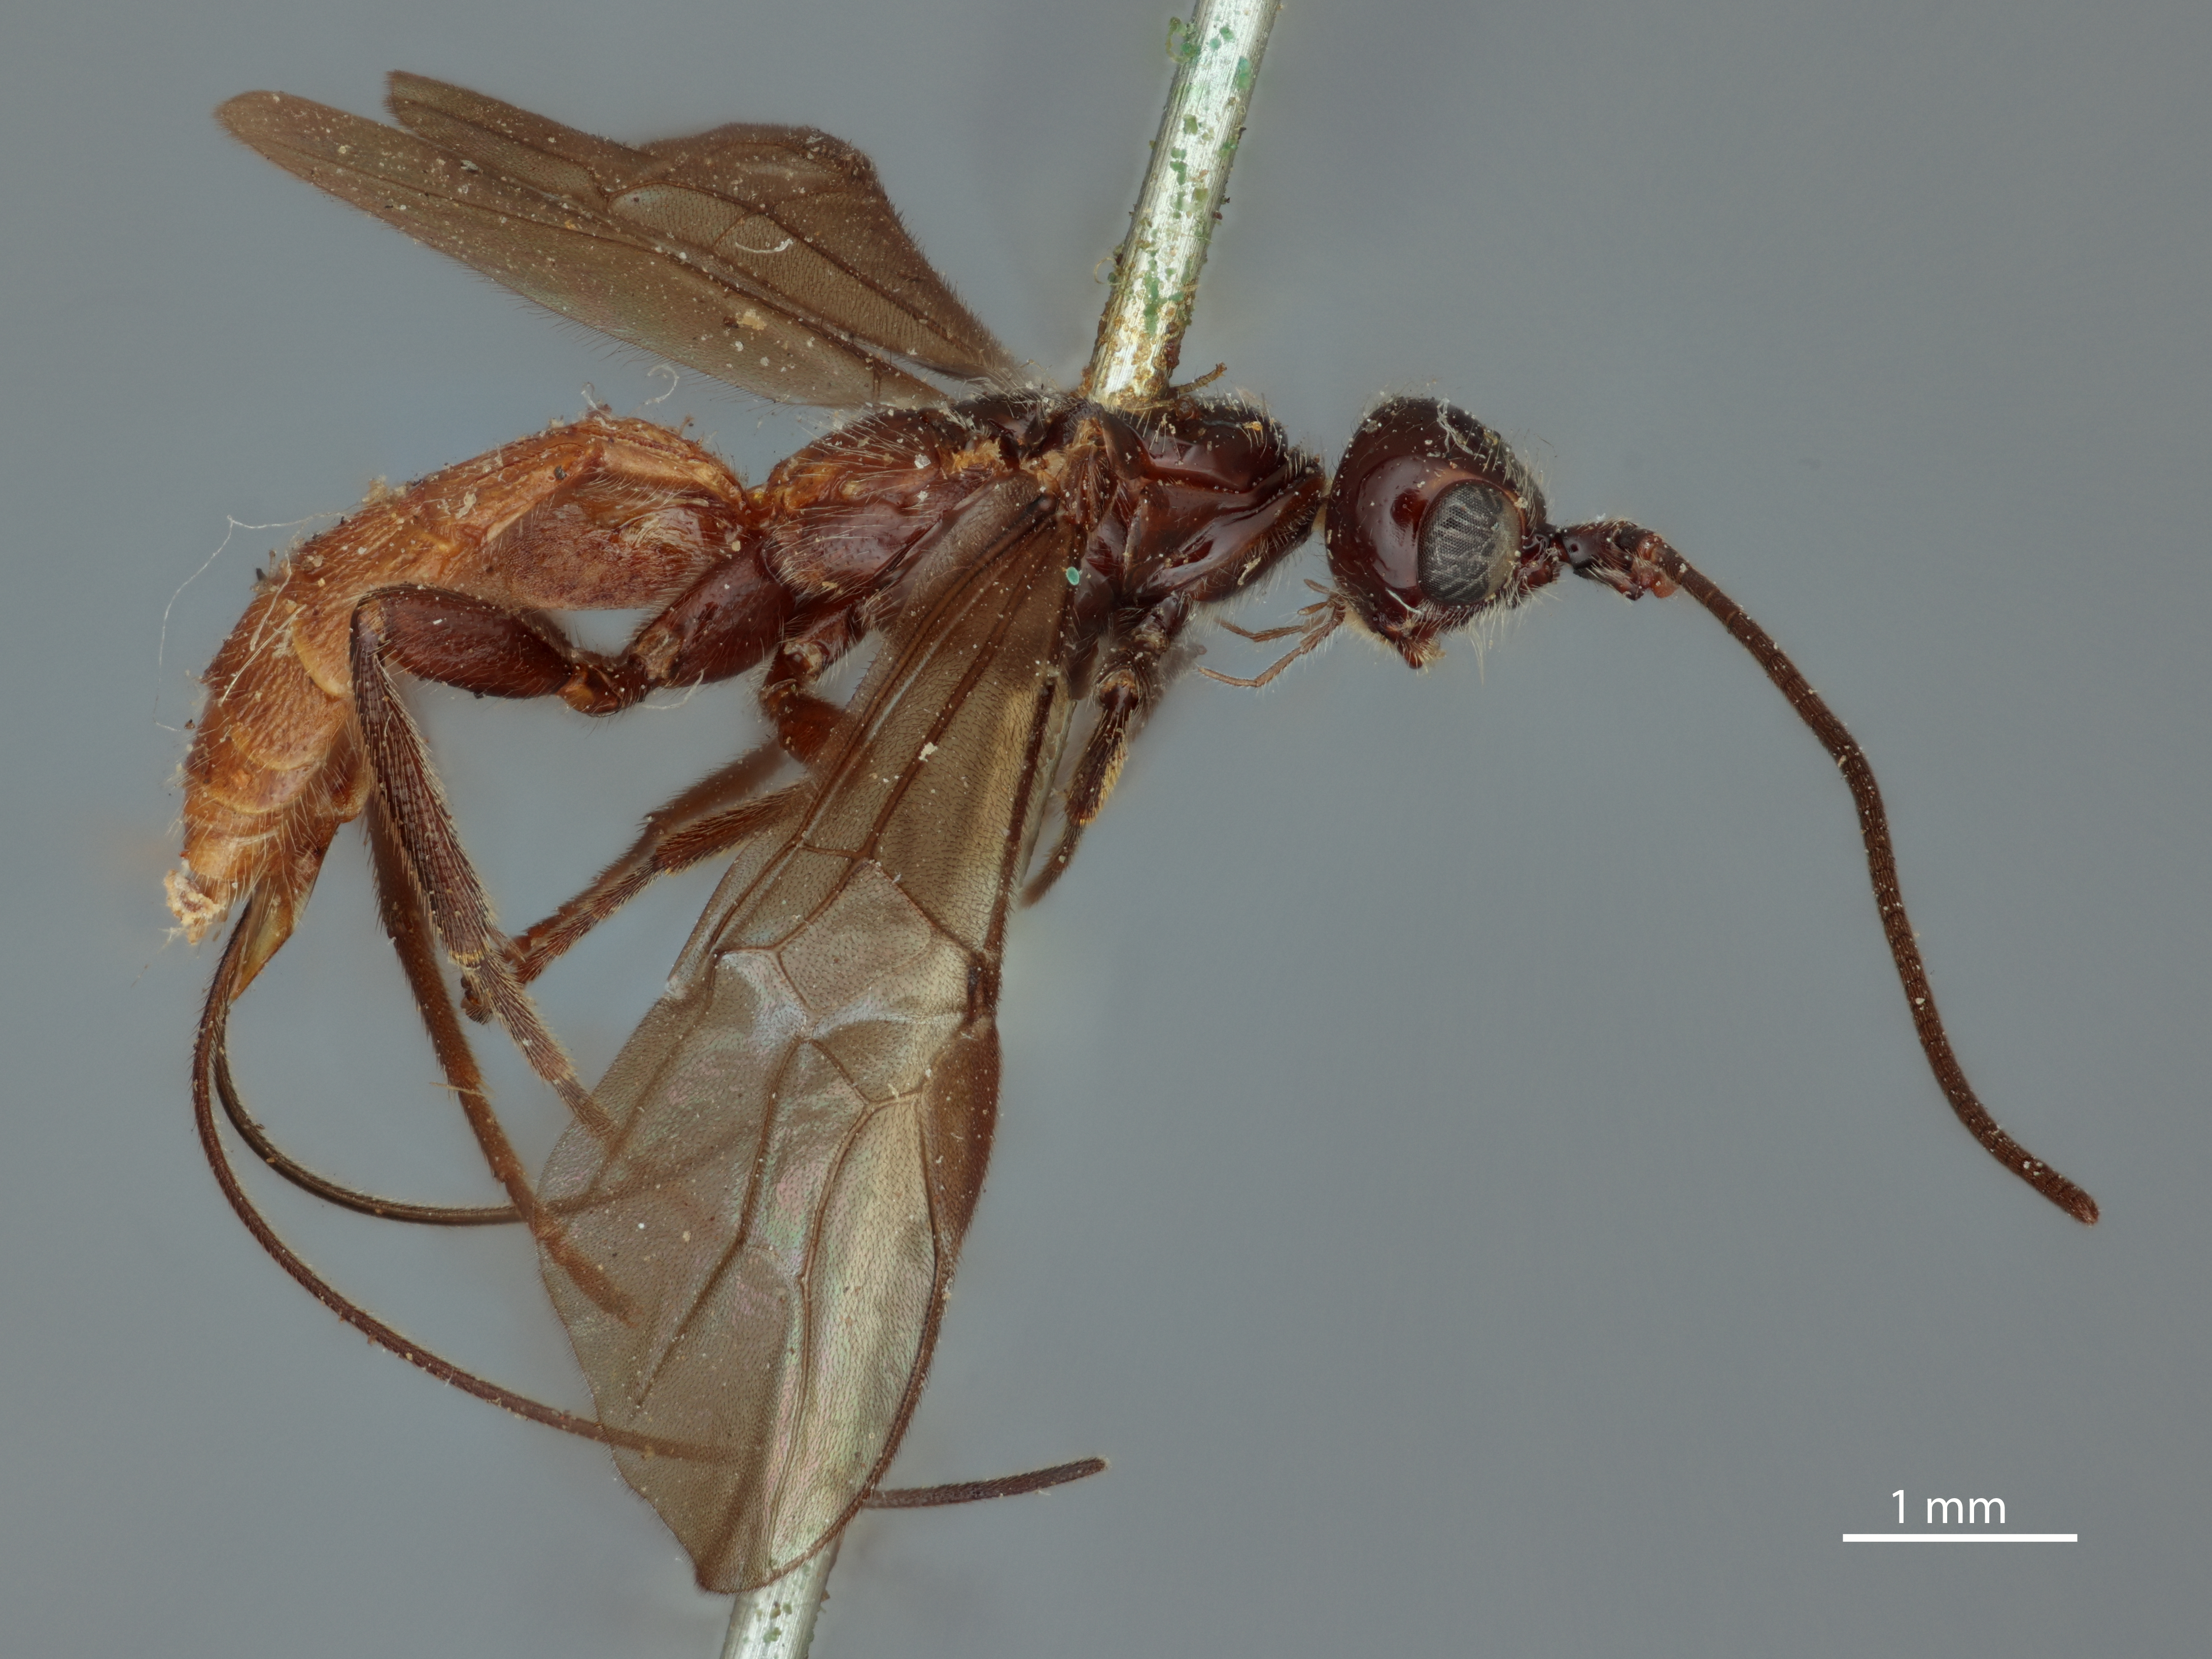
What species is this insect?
Bracon rugosiventris
